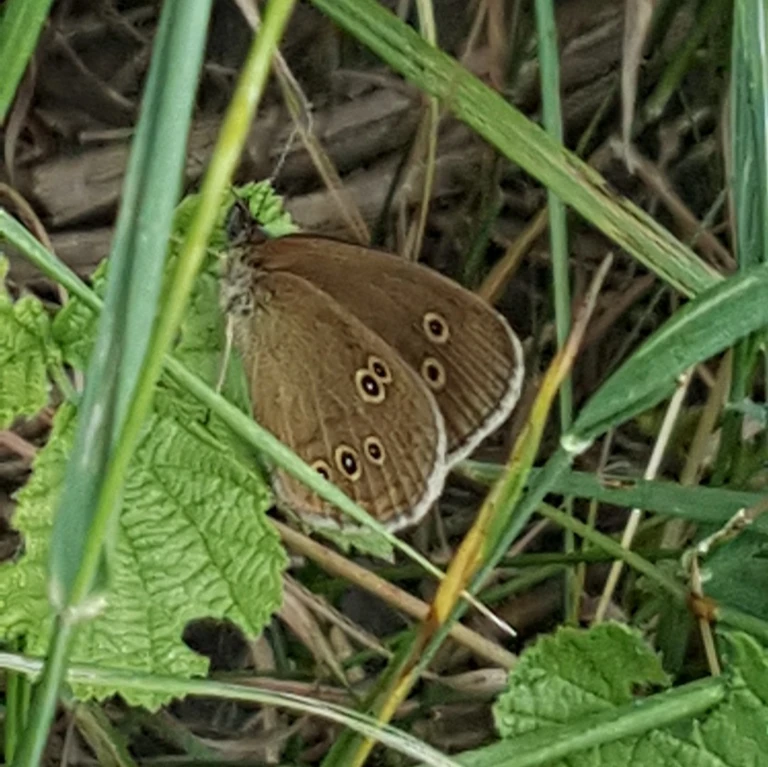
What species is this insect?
Aphantopus hyperantus
